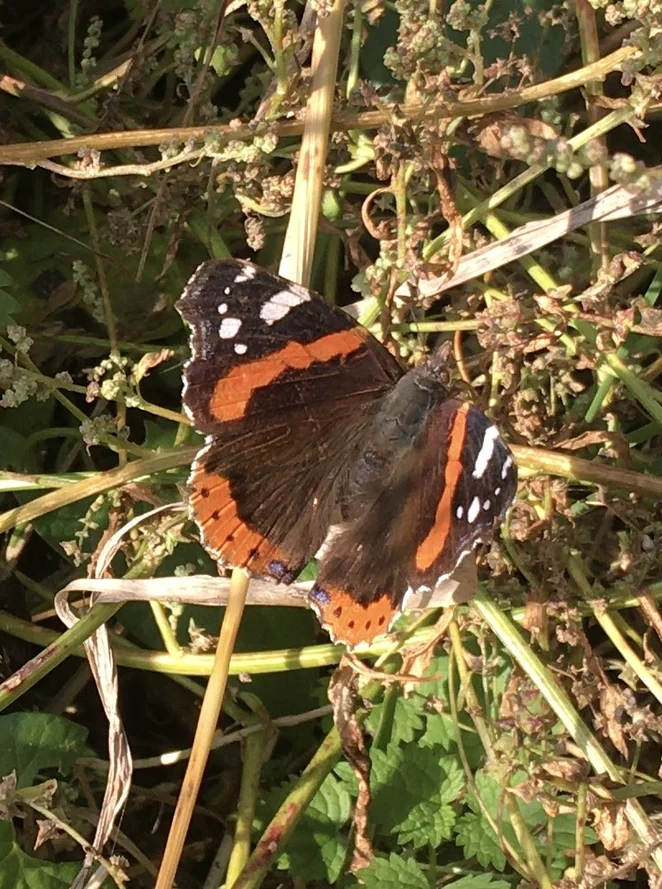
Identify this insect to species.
Vanessa atalanta
